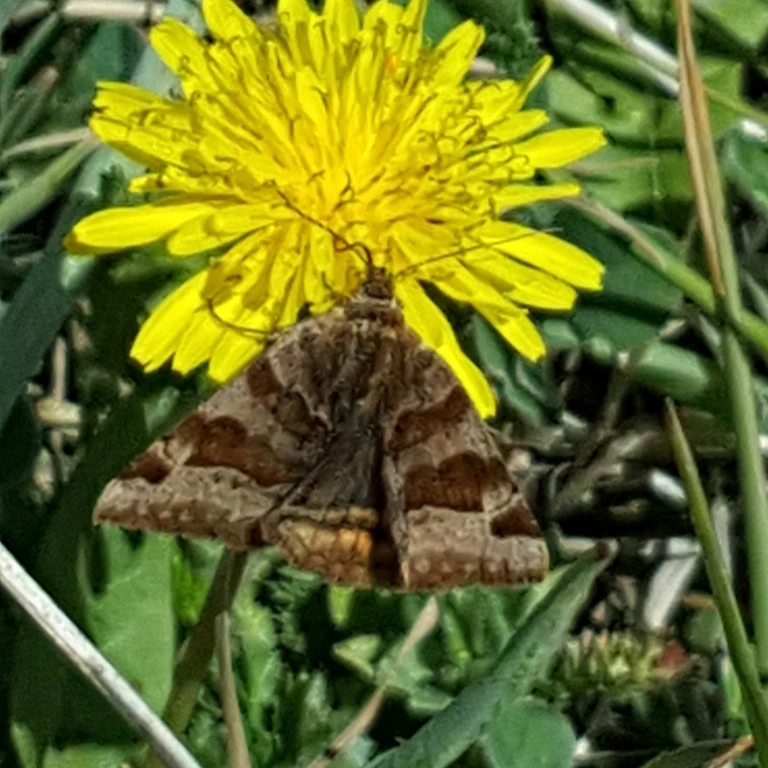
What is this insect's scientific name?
Euclidia glyphica
